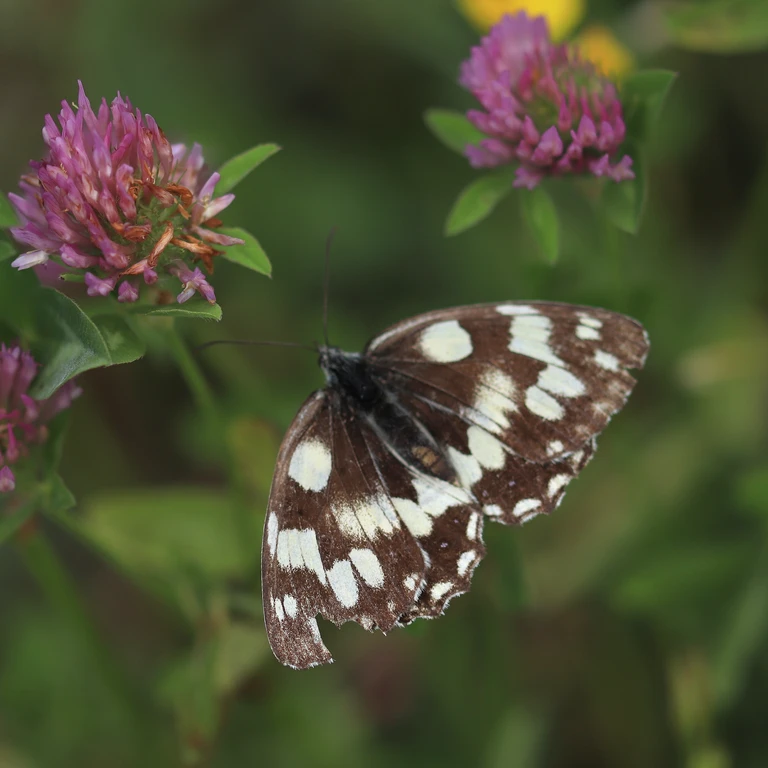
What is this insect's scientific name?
Melanargia galathea
